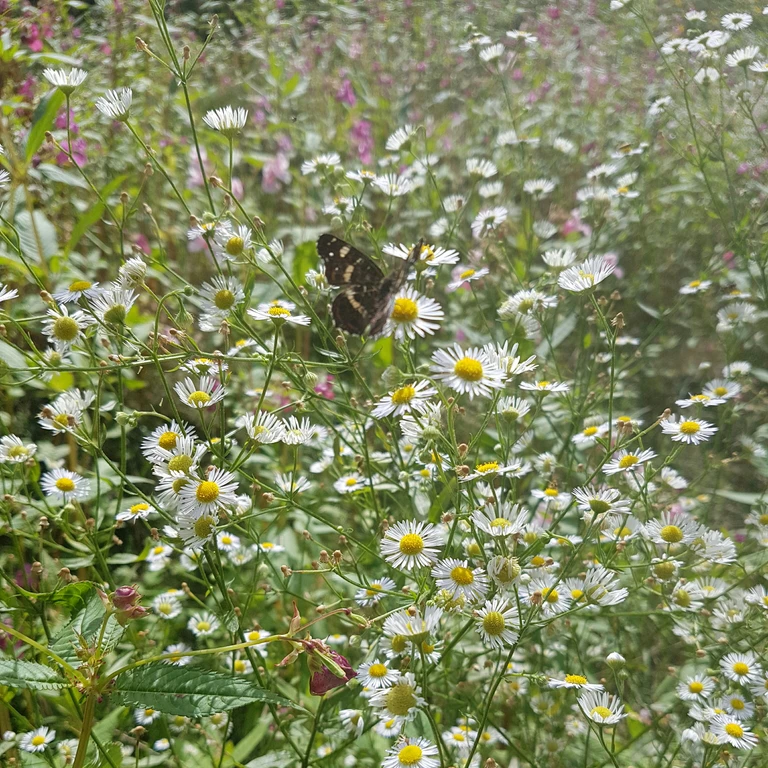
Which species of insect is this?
Araschnia levana
